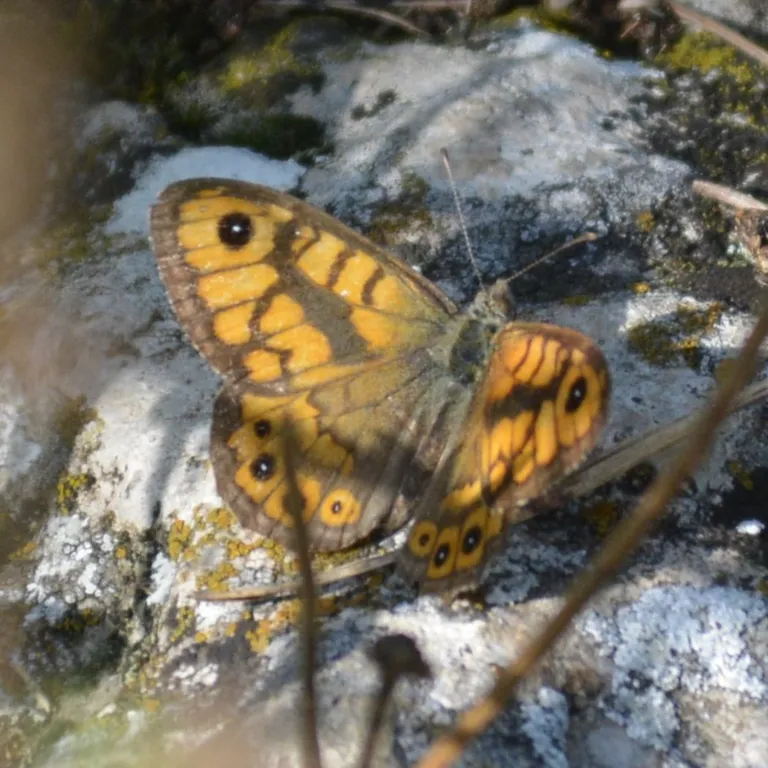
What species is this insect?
Lasiommata megera (also Pararge megera)
